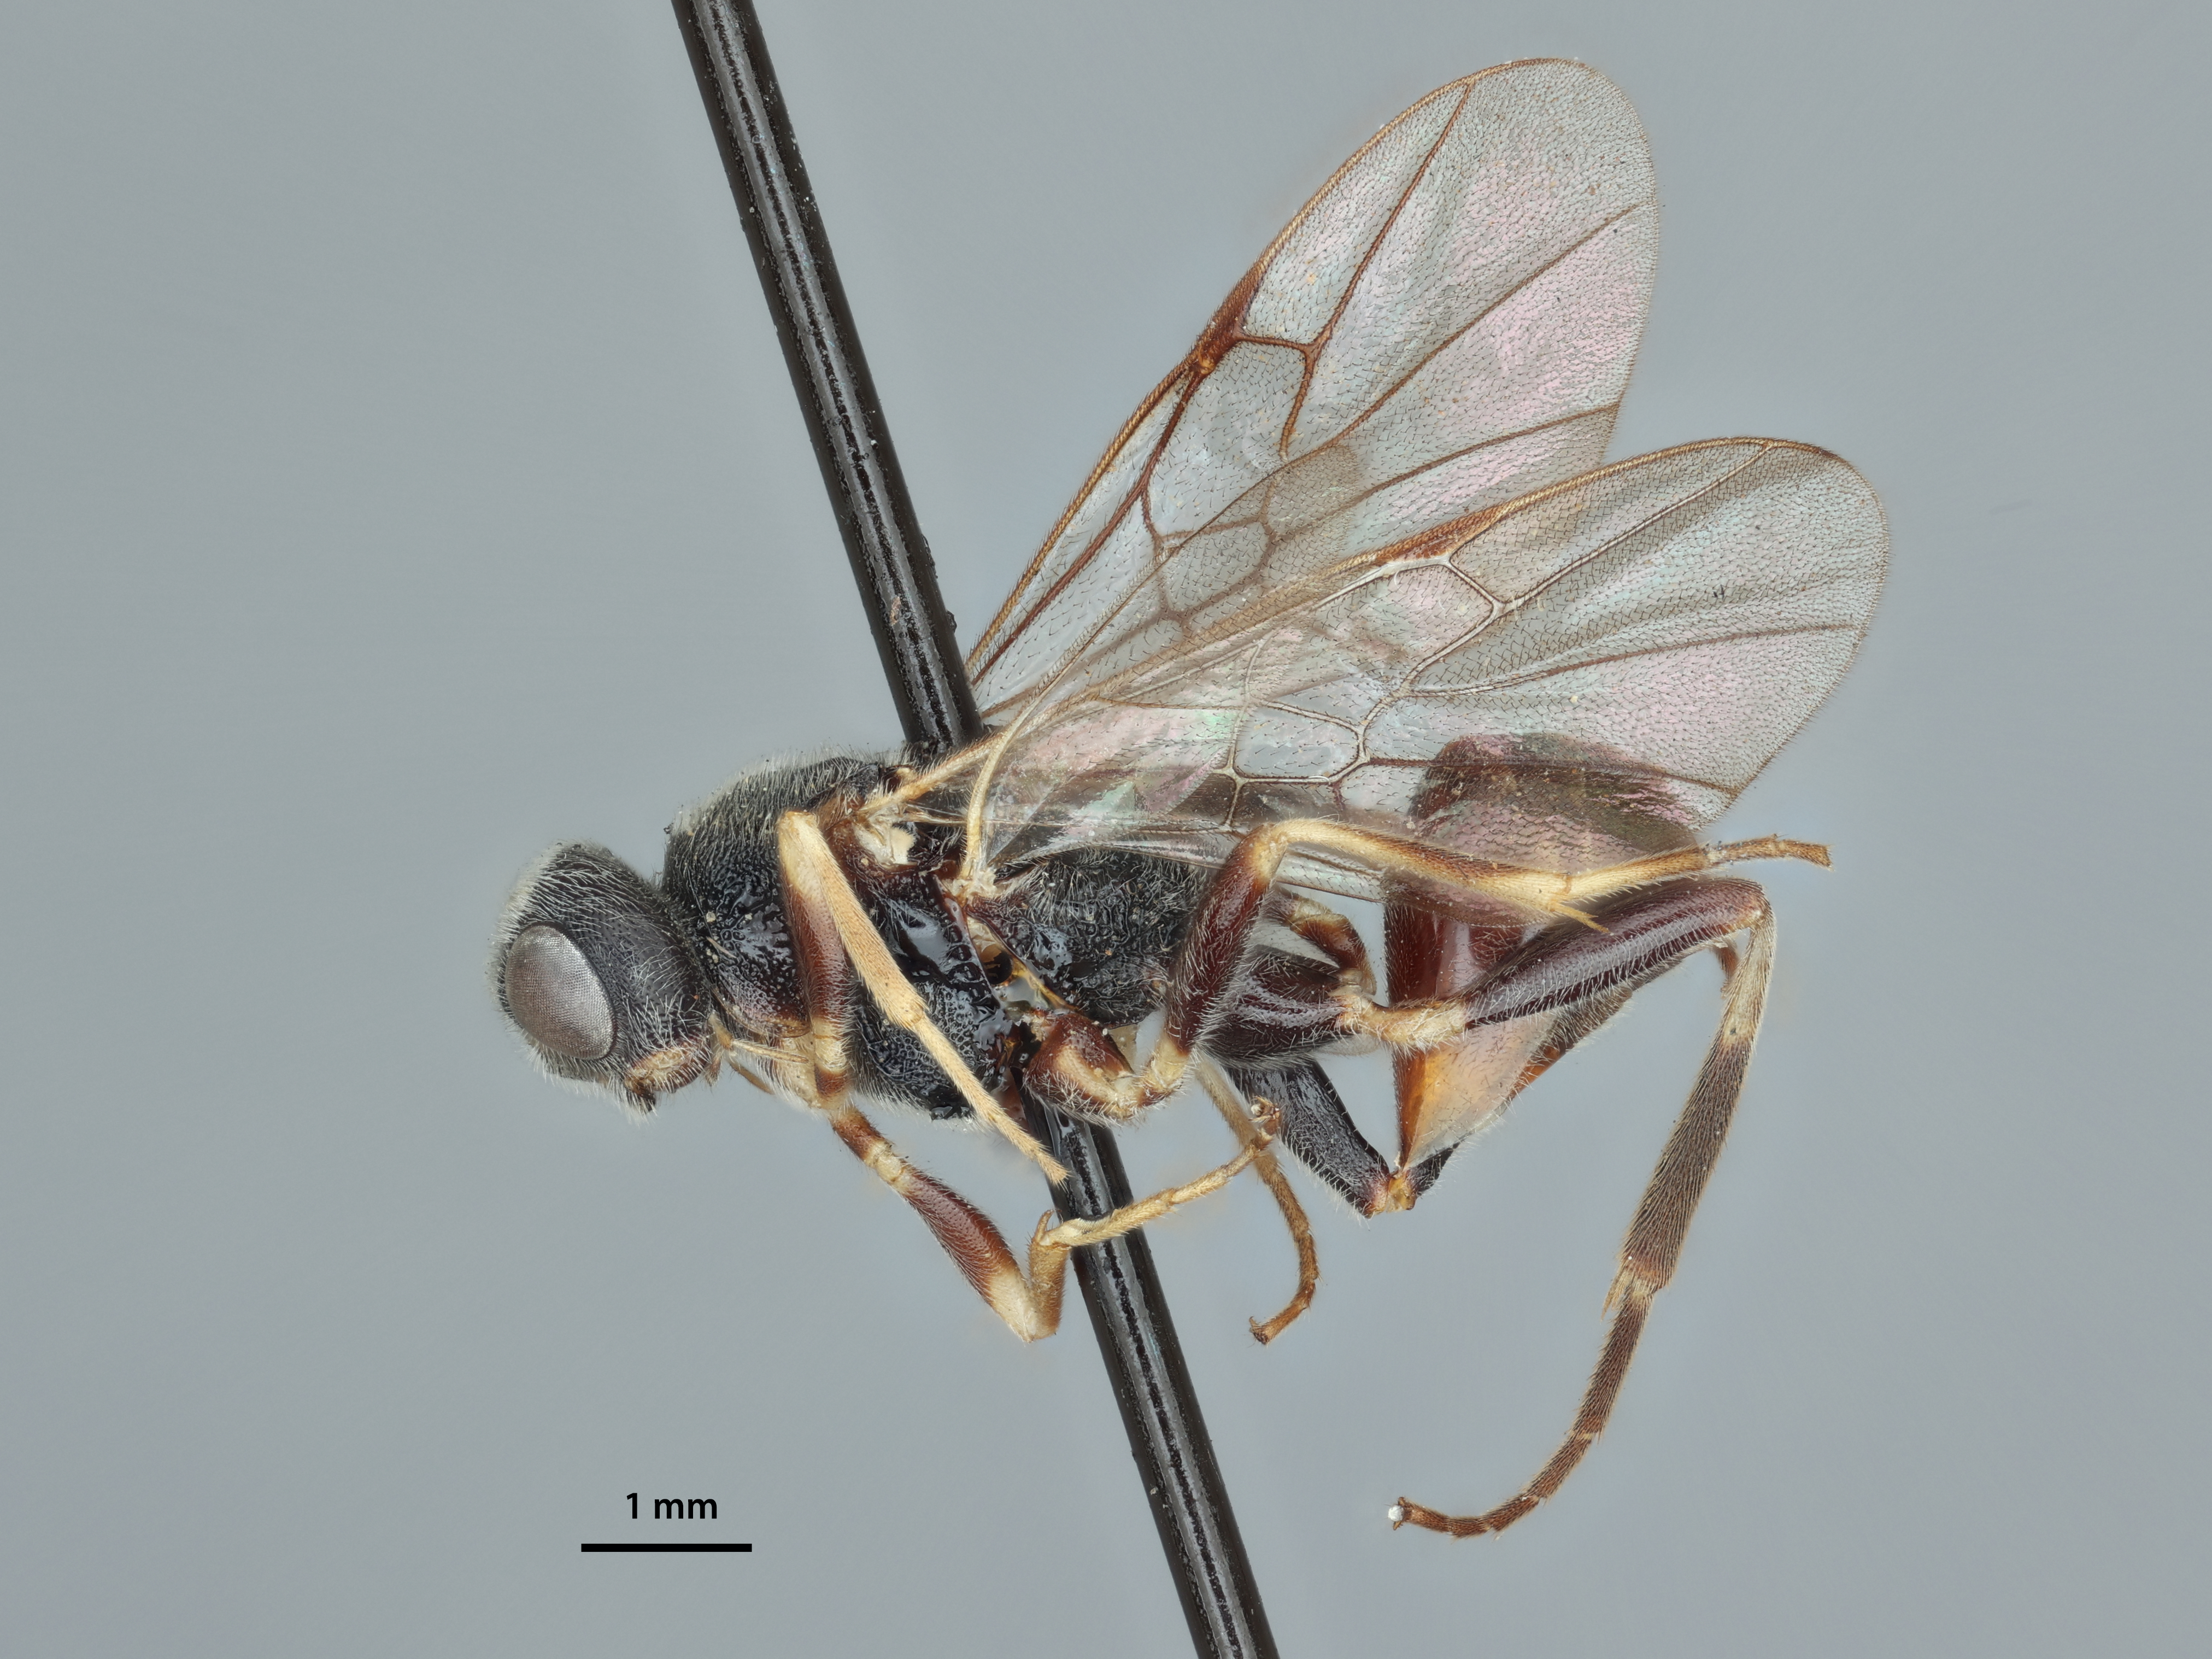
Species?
Ropronia garmani
